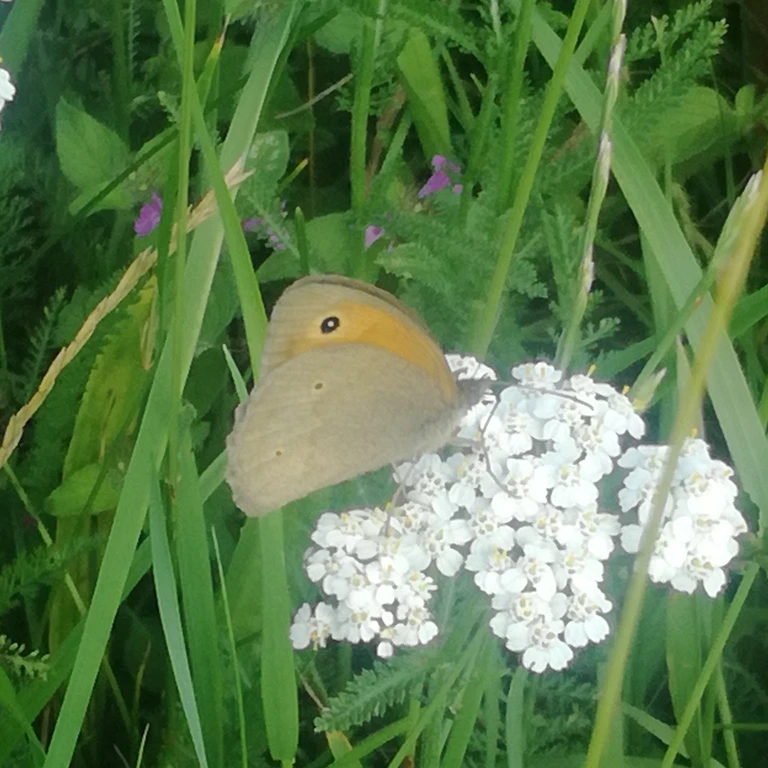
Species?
Maniola jurtina
